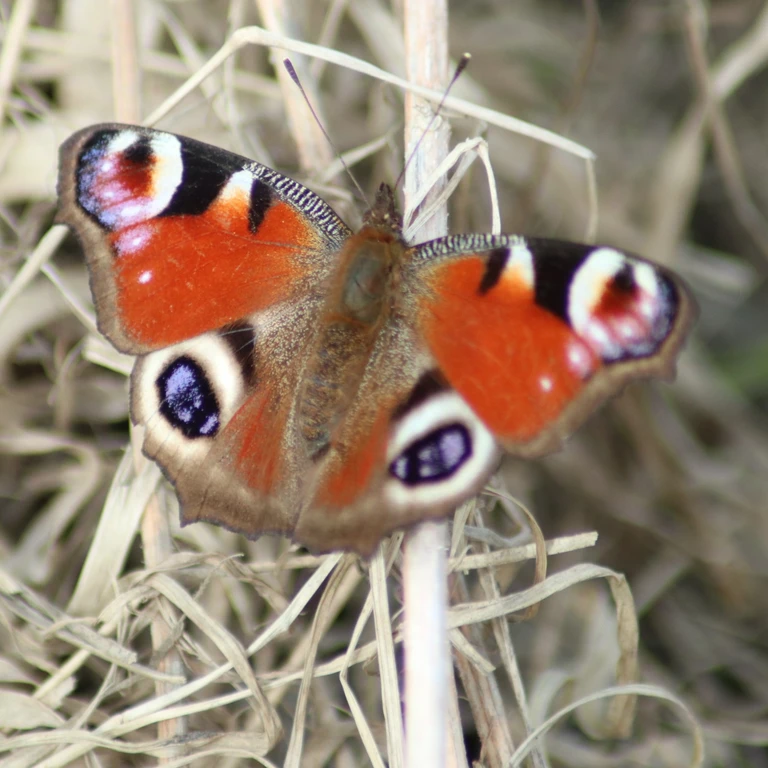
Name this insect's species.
Aglais io
